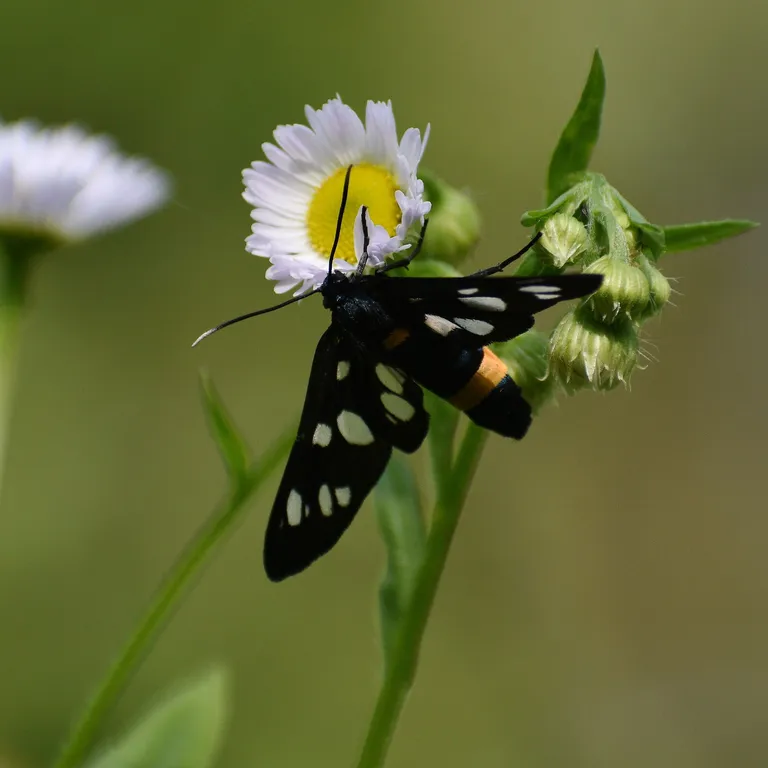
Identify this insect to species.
Amata phegea
